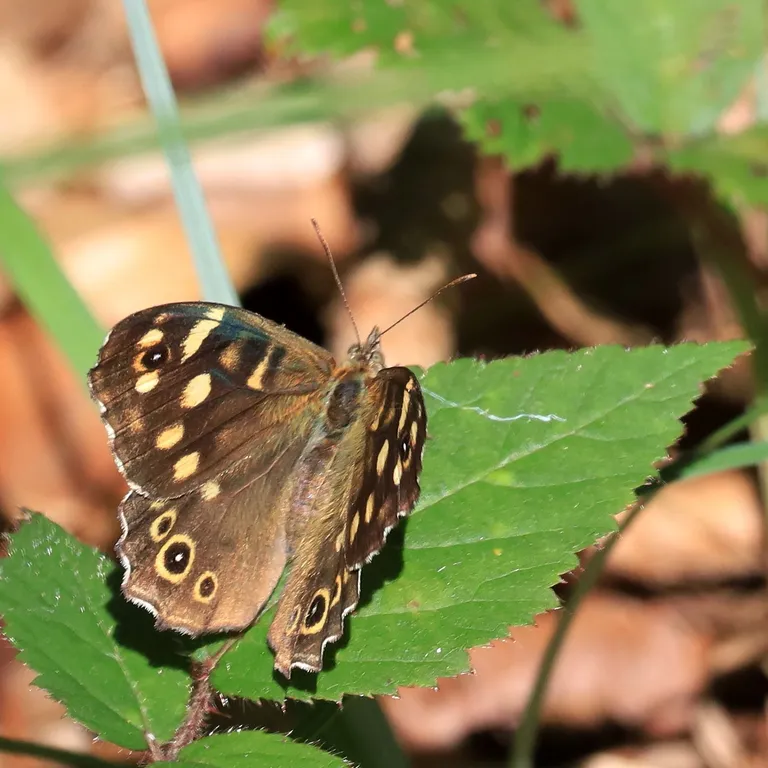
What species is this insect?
Pararge aegeria
